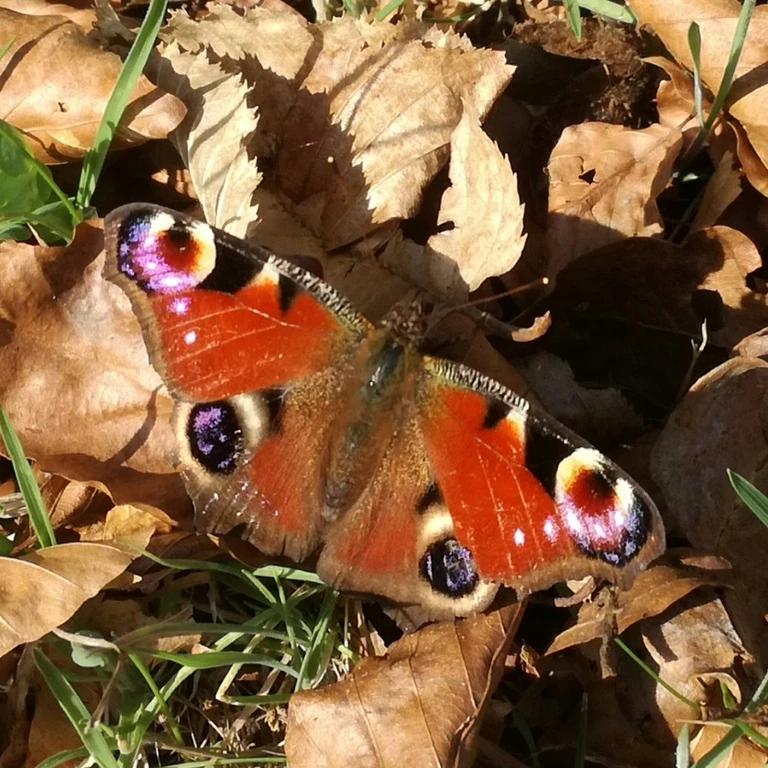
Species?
Aglais io
